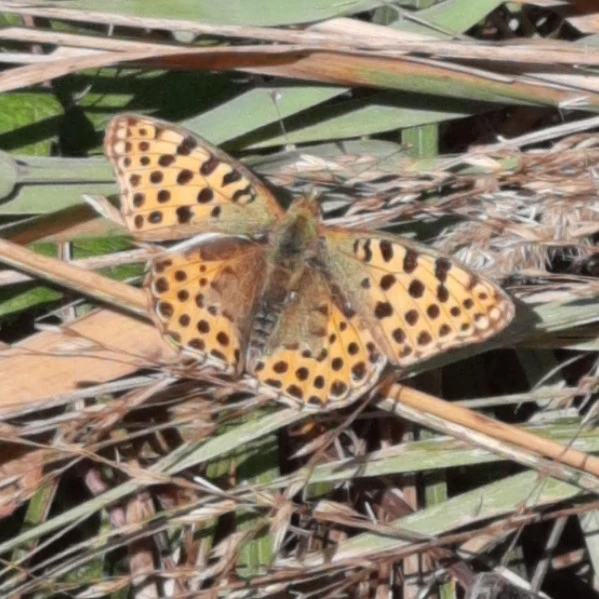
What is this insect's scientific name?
Issoria lathonia
